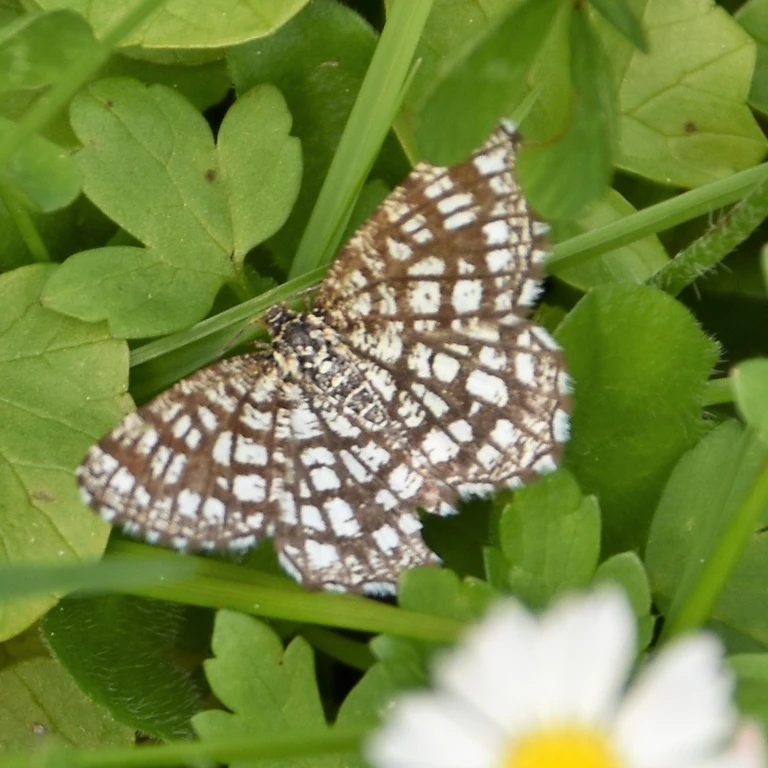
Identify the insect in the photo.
Chiasmia clathrata
